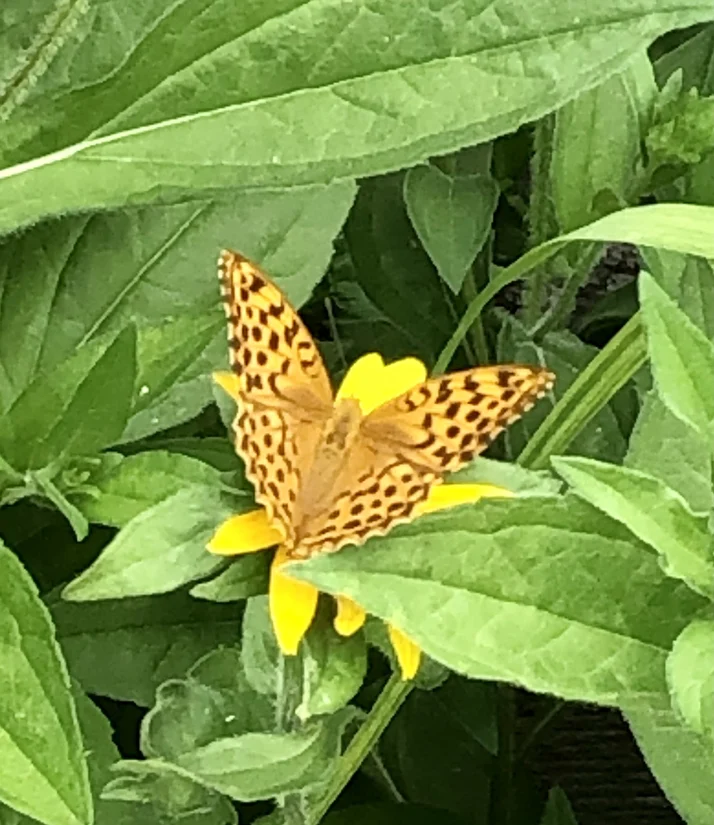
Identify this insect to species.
Argynnis paphia
